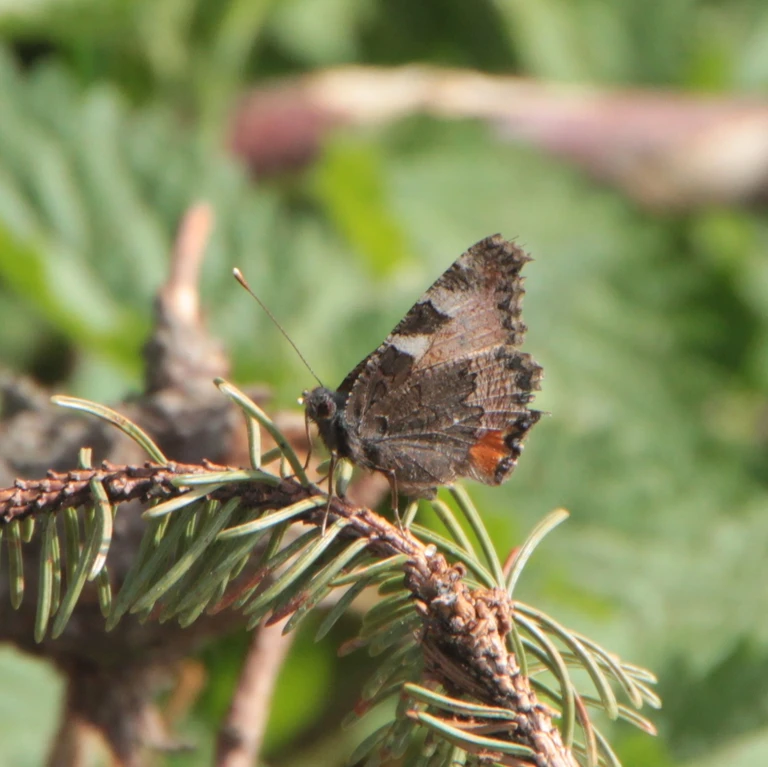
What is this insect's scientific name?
Aglais urticae
